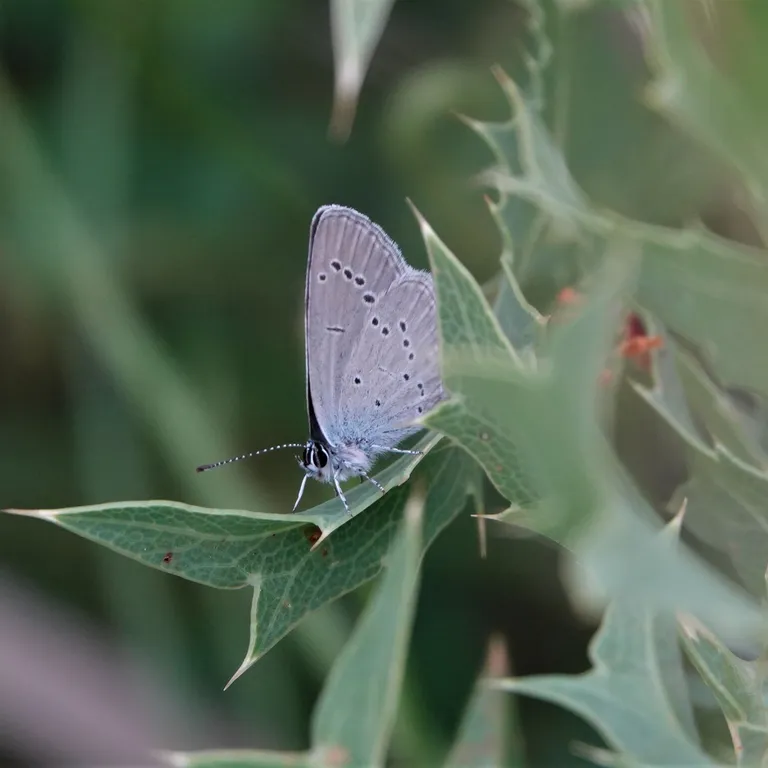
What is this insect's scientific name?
Cupido minimus
